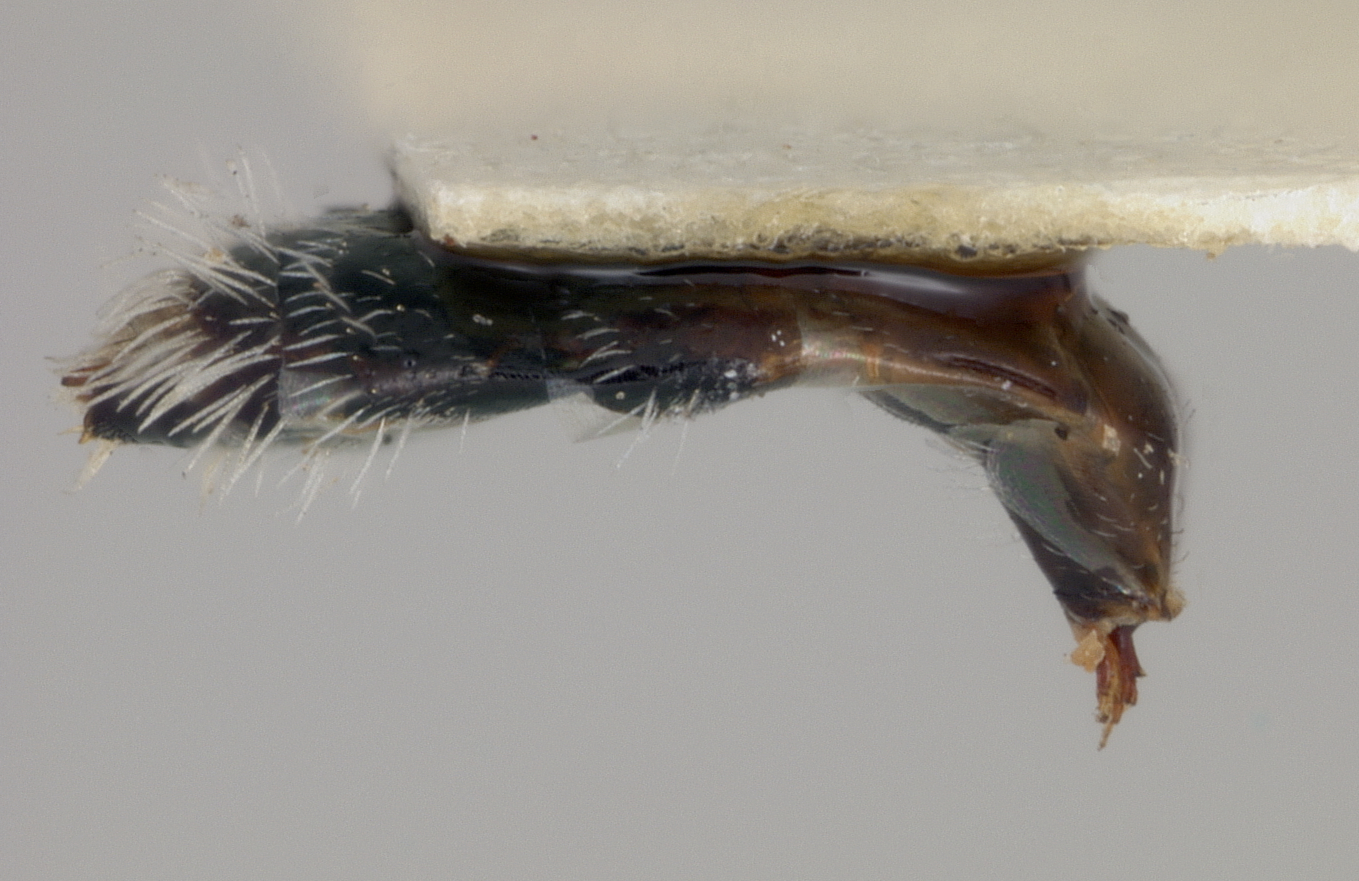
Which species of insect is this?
Perdita phaceliae
